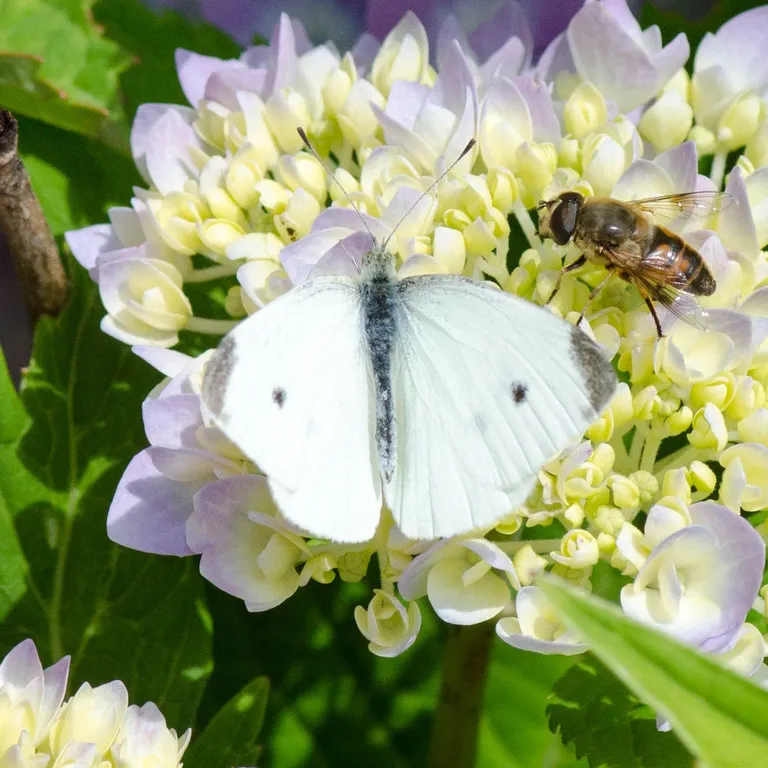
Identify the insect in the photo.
Pieris rapae
